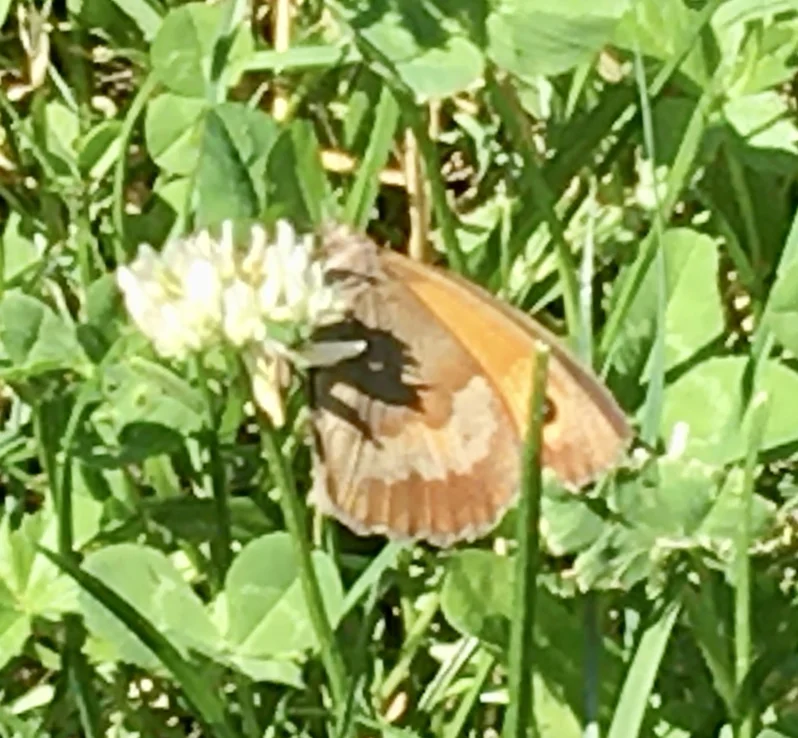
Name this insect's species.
Maniola jurtina
